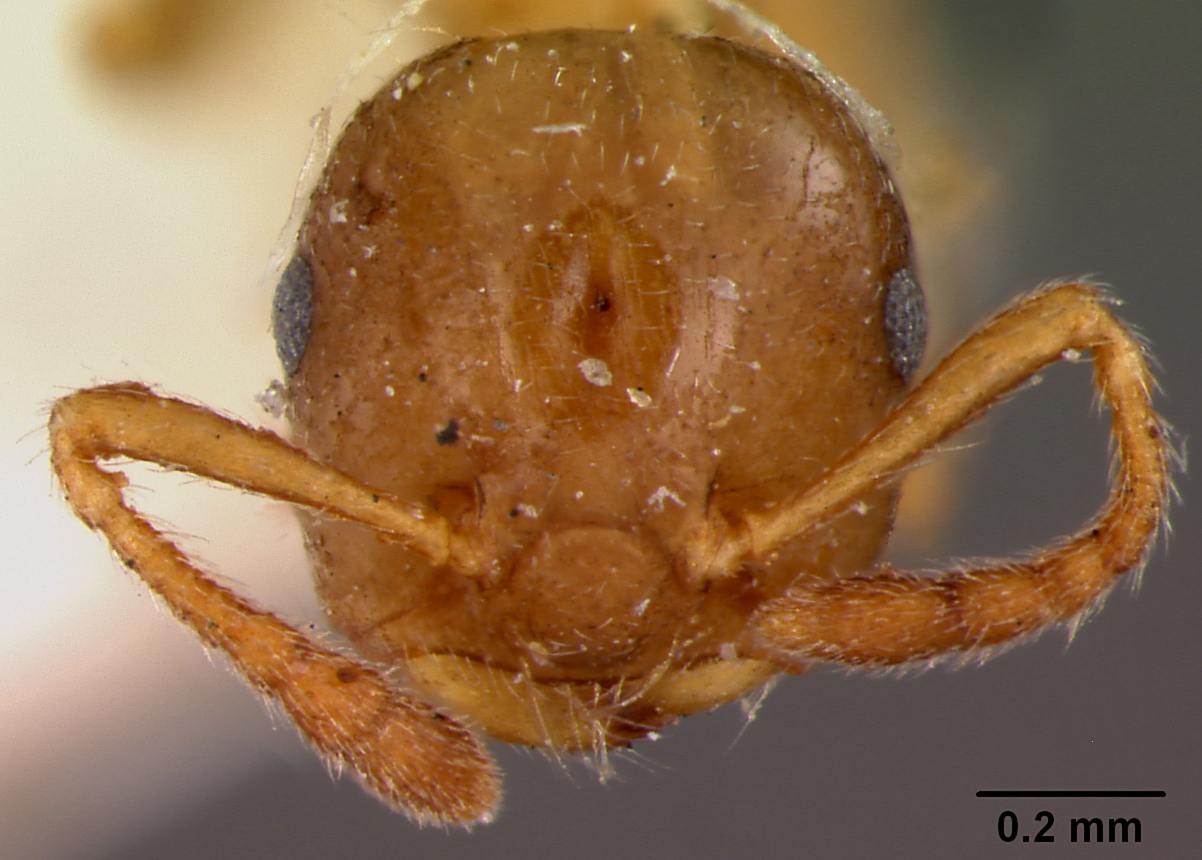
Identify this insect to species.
Crematogaster borneensis
